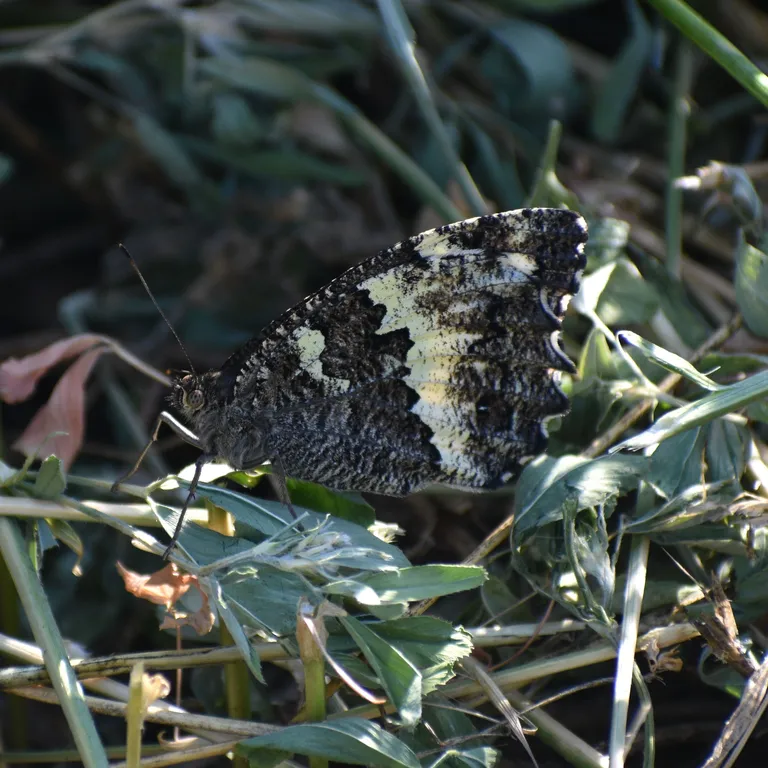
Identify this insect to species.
Brintesia circe
